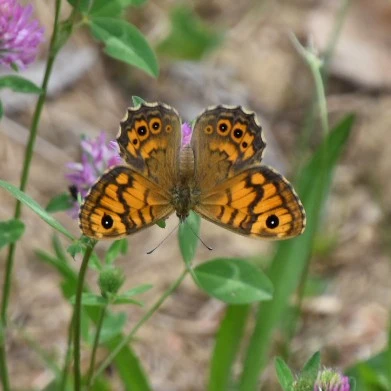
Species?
Lasiommata megera (also Pararge megera)
